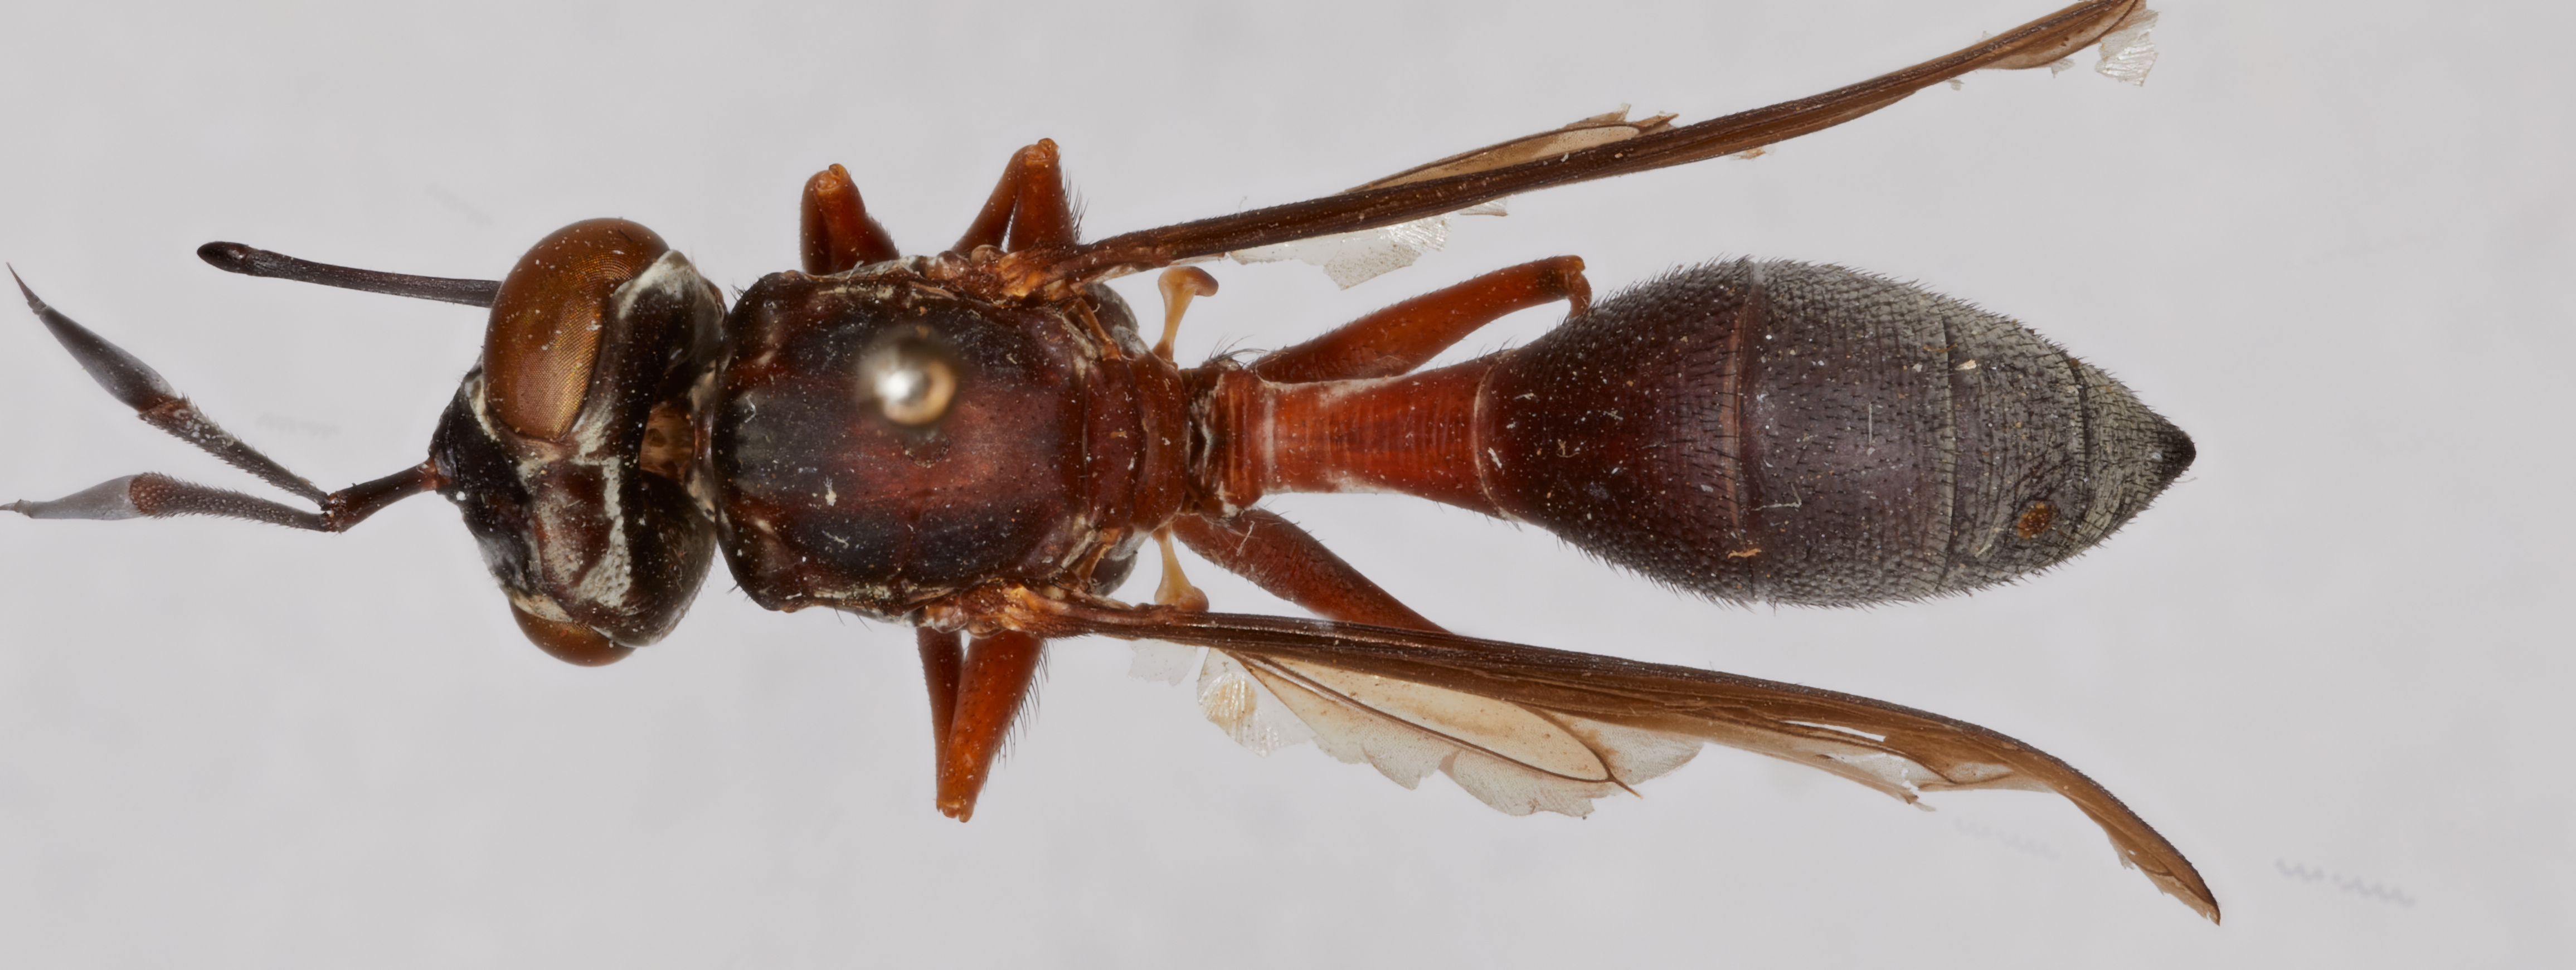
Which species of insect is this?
Conops velutinus
